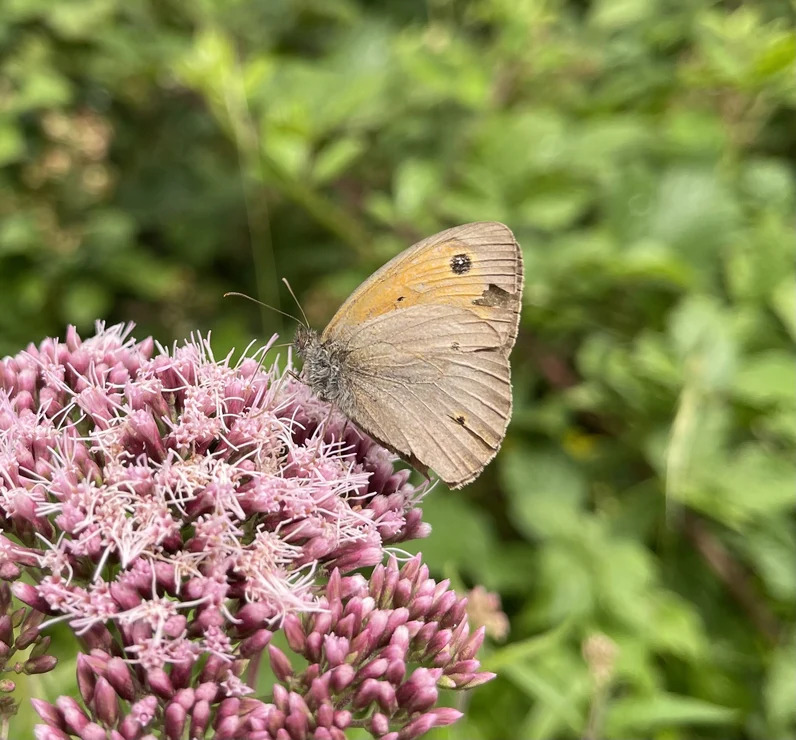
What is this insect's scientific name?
Maniola jurtina
